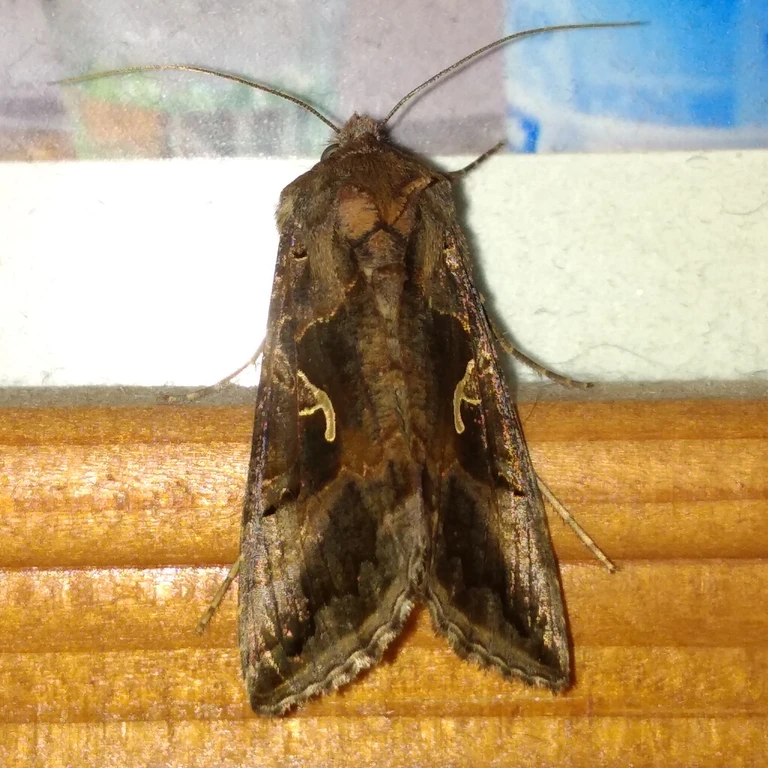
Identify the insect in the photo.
Autographa gamma
